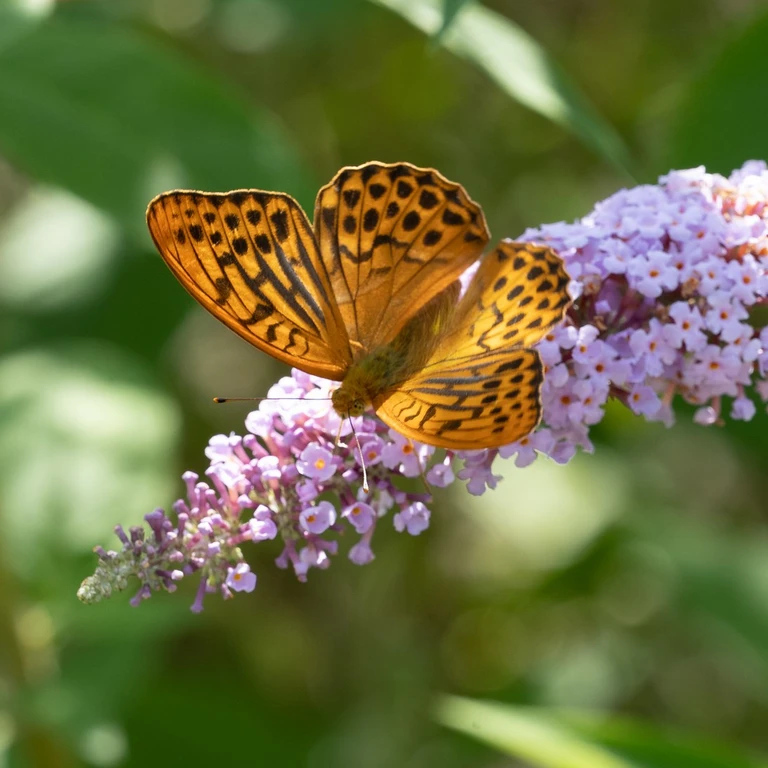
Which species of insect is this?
Argynnis paphia
